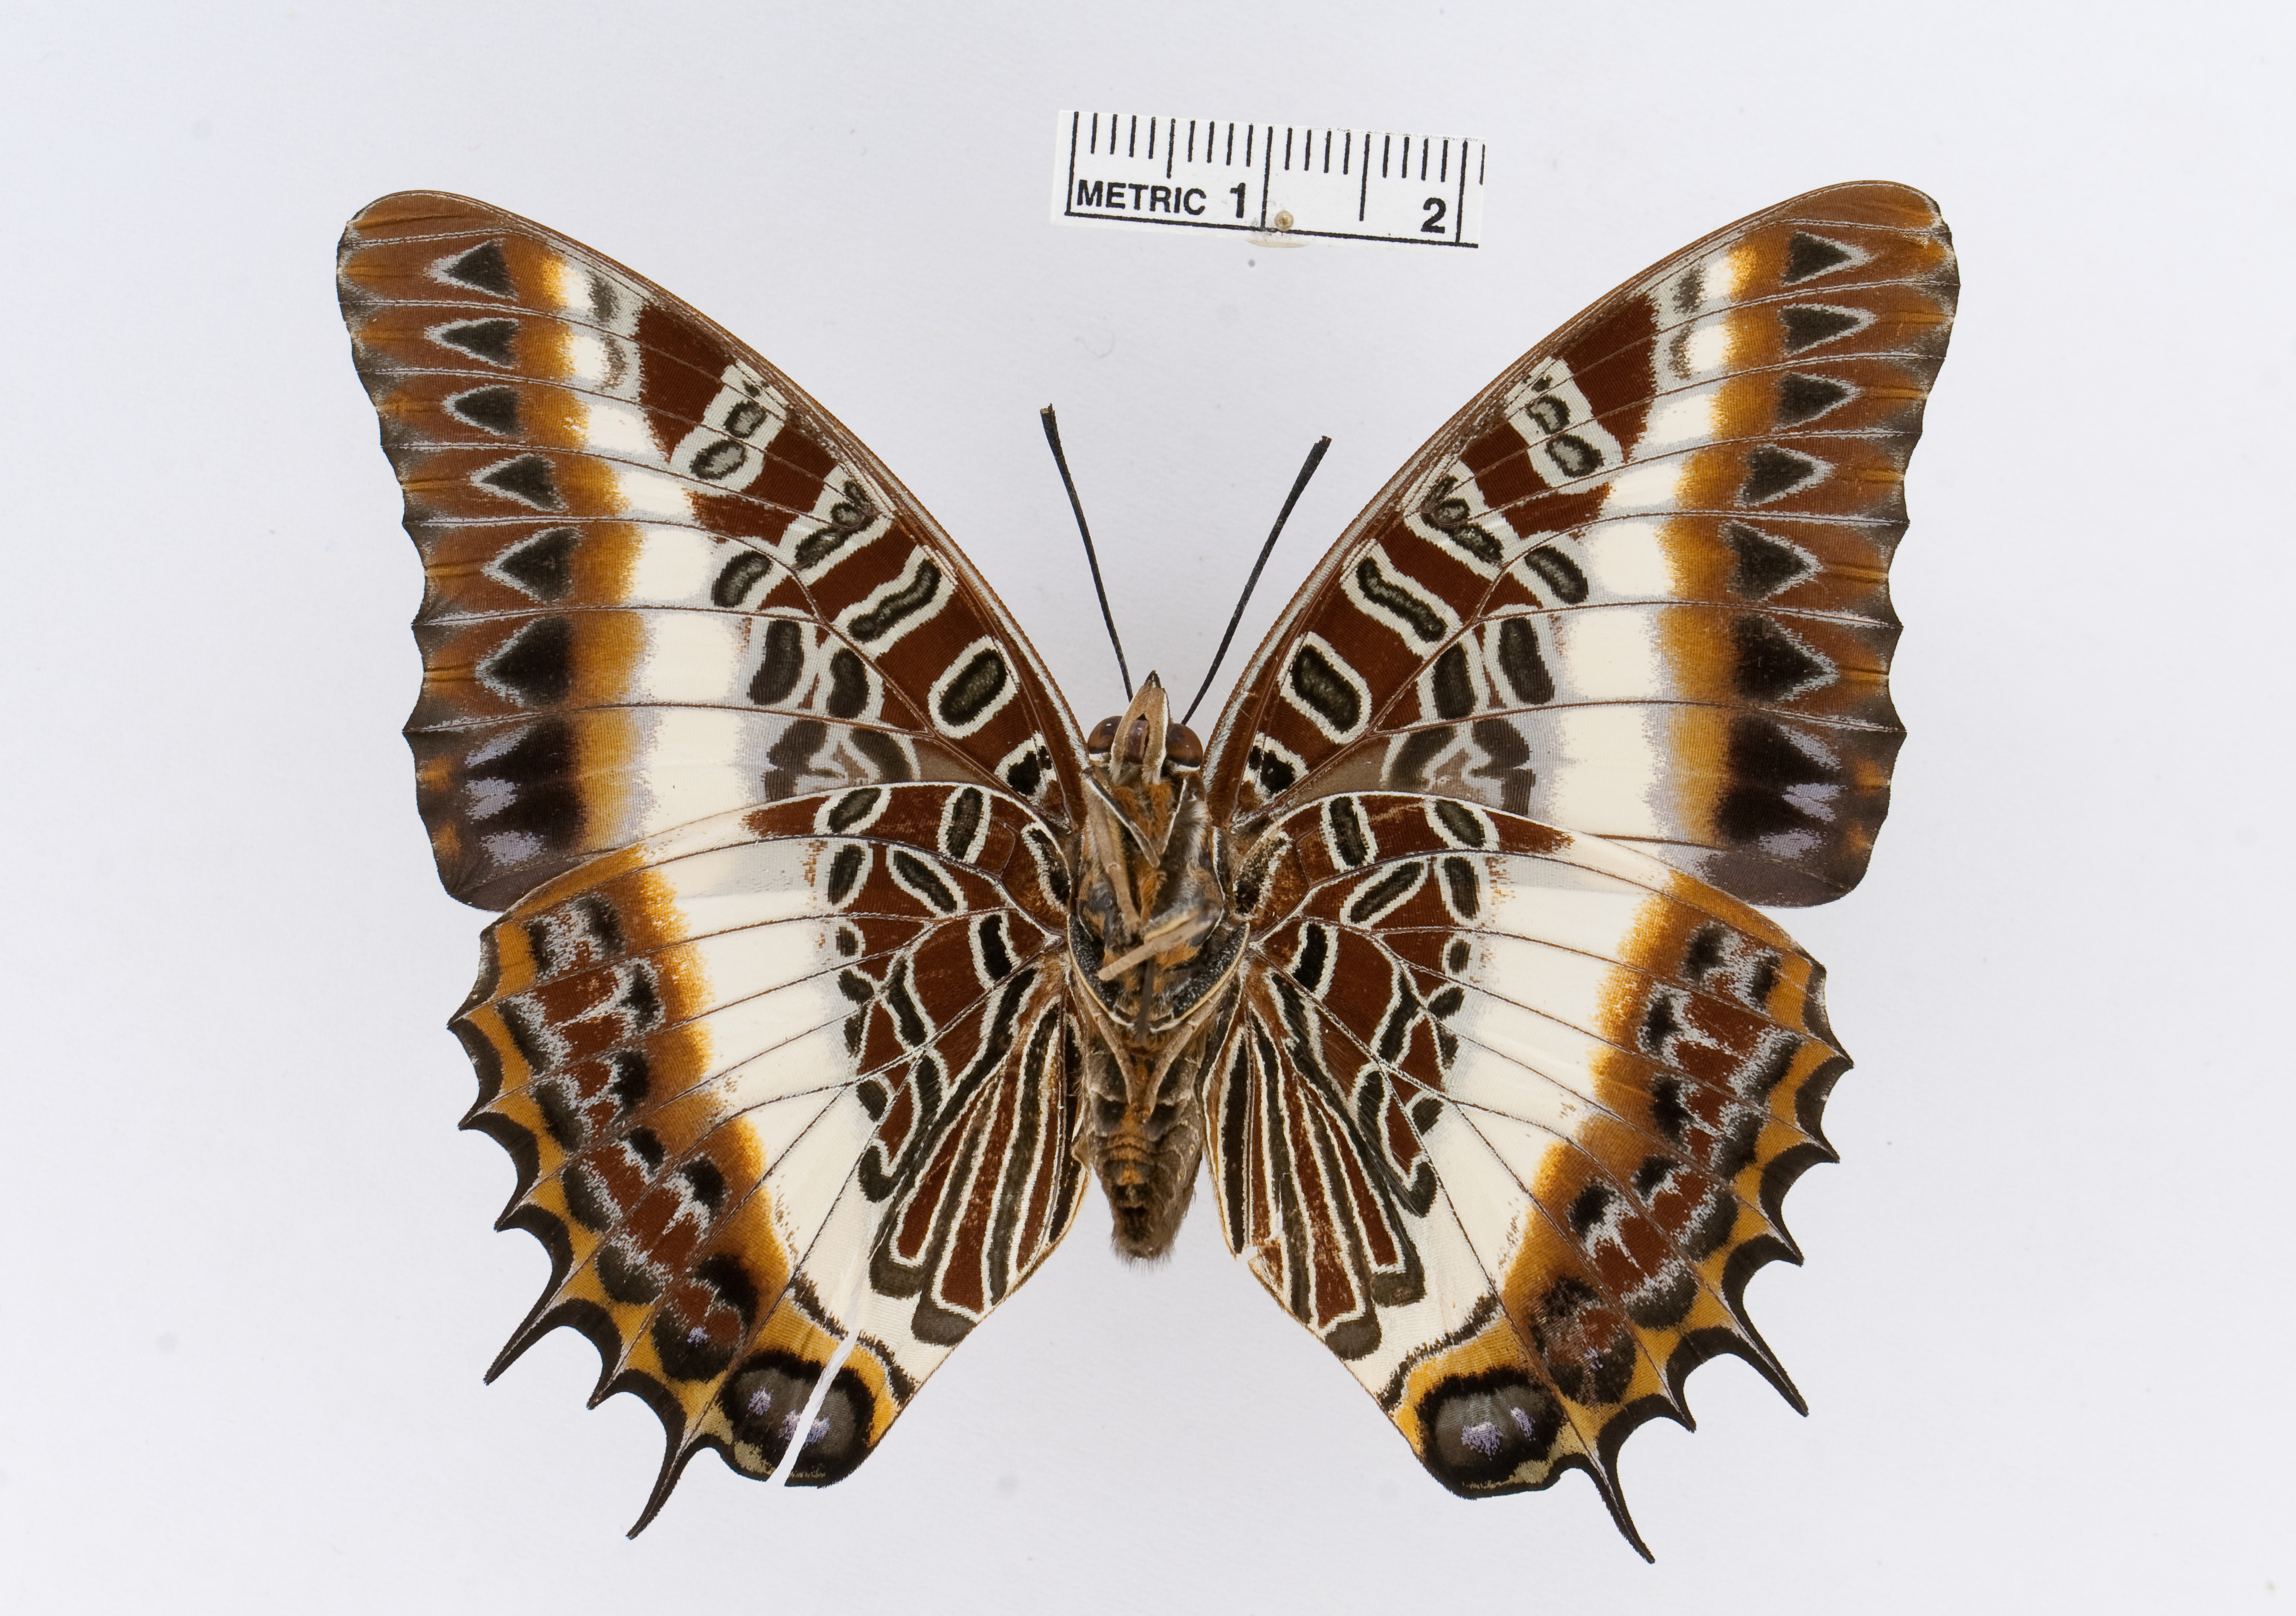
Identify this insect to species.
Charaxes brutus
